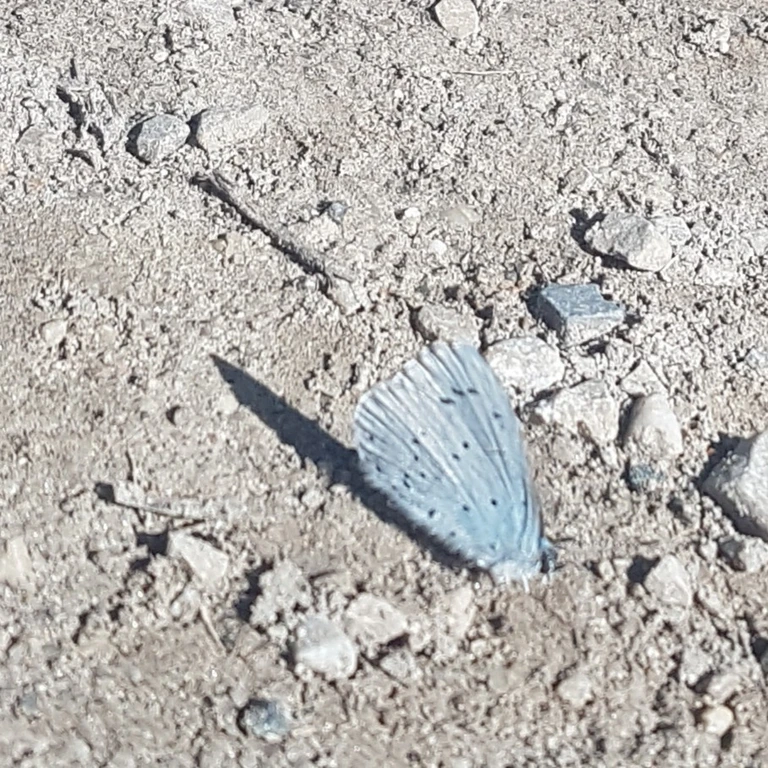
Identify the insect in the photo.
Celastrina argiolus
